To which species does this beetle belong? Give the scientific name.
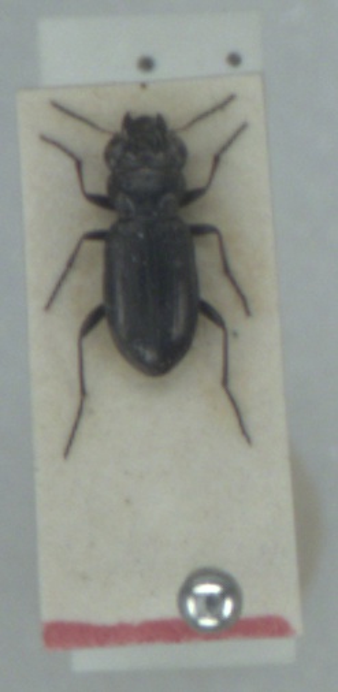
Notiophilus palustris
